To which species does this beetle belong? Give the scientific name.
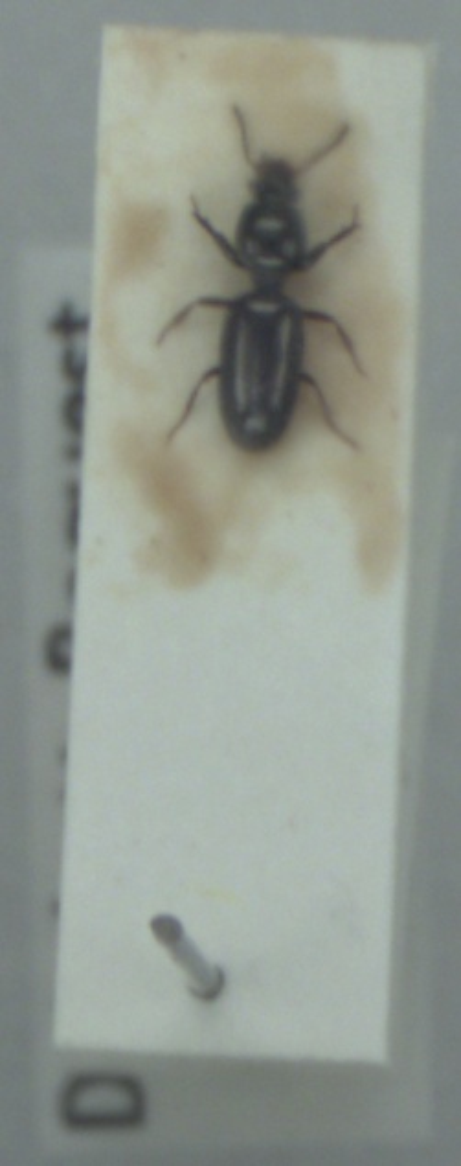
Dyschirius politus
